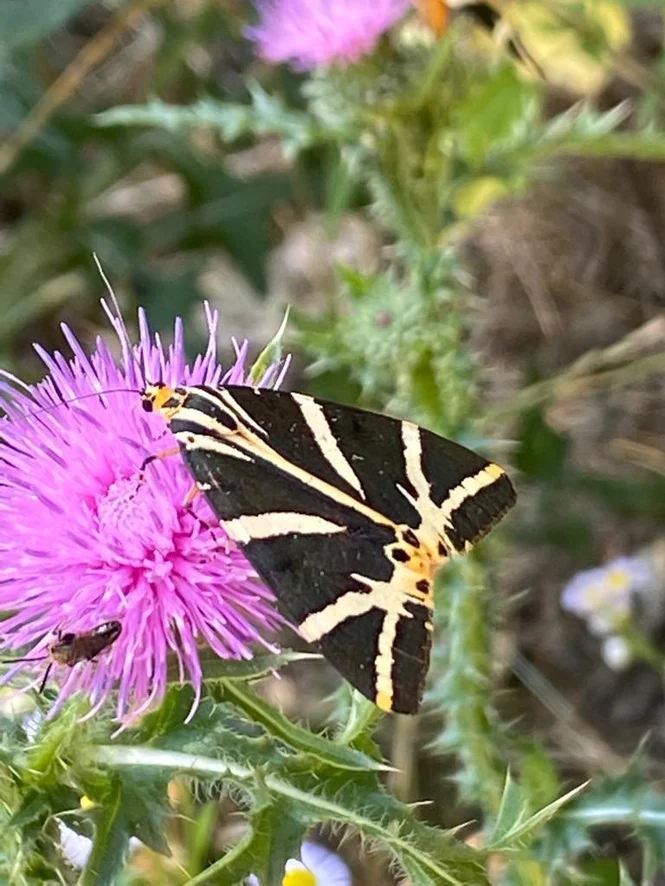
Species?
Euplagia quadripunctaria
